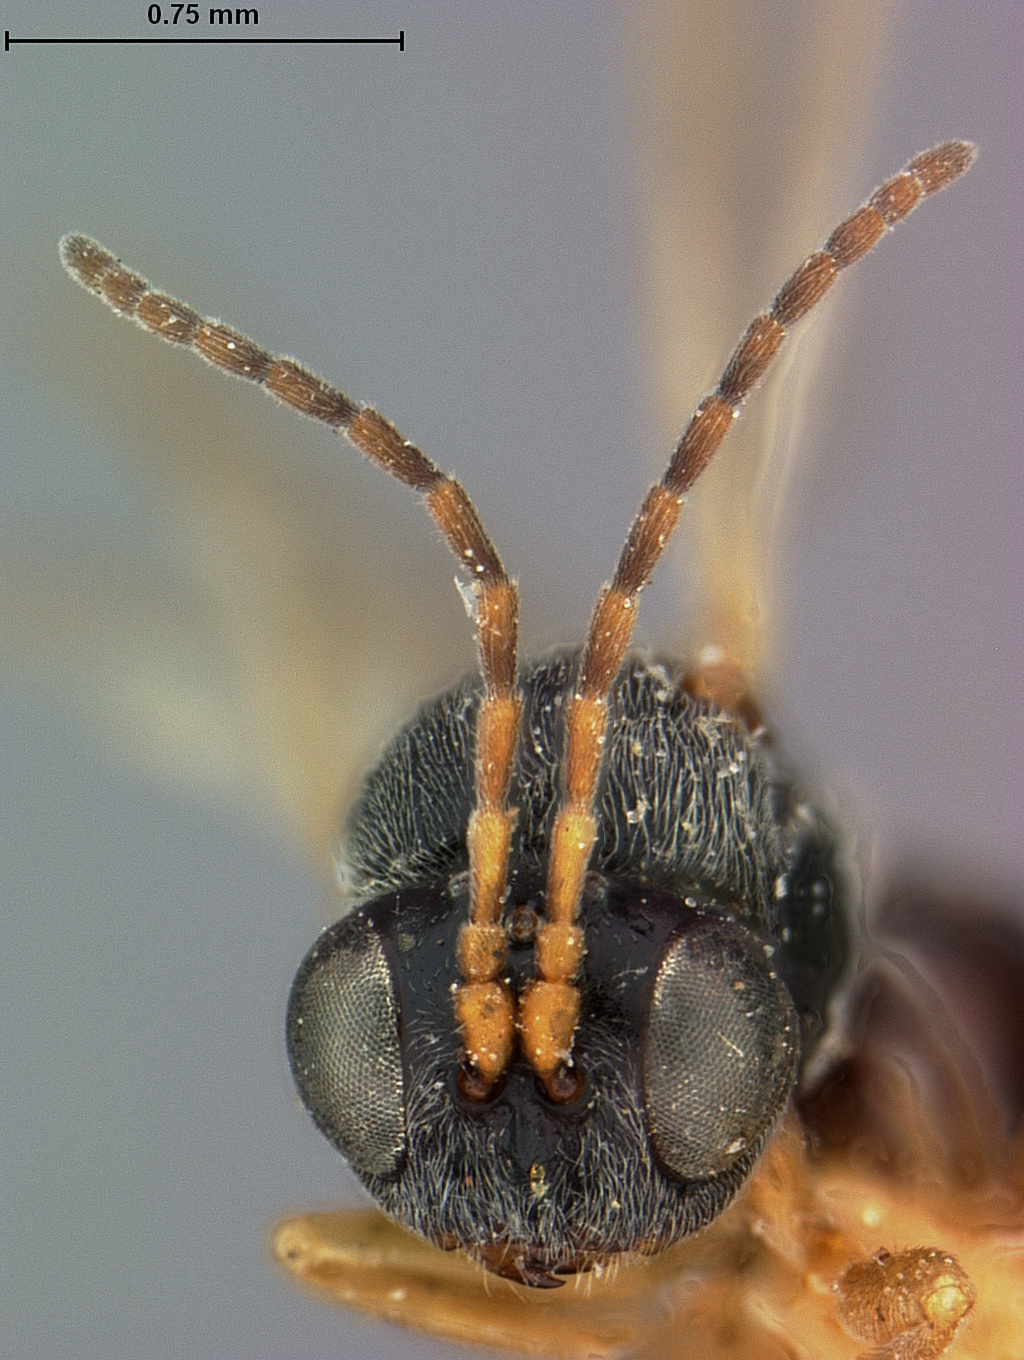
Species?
Periclistus smilacis
